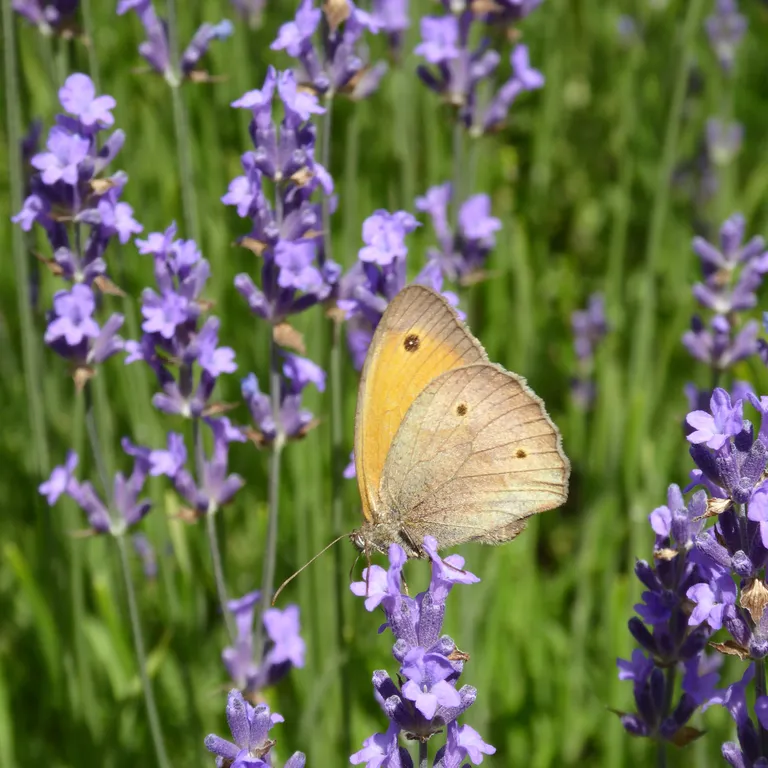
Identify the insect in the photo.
Maniola jurtina
